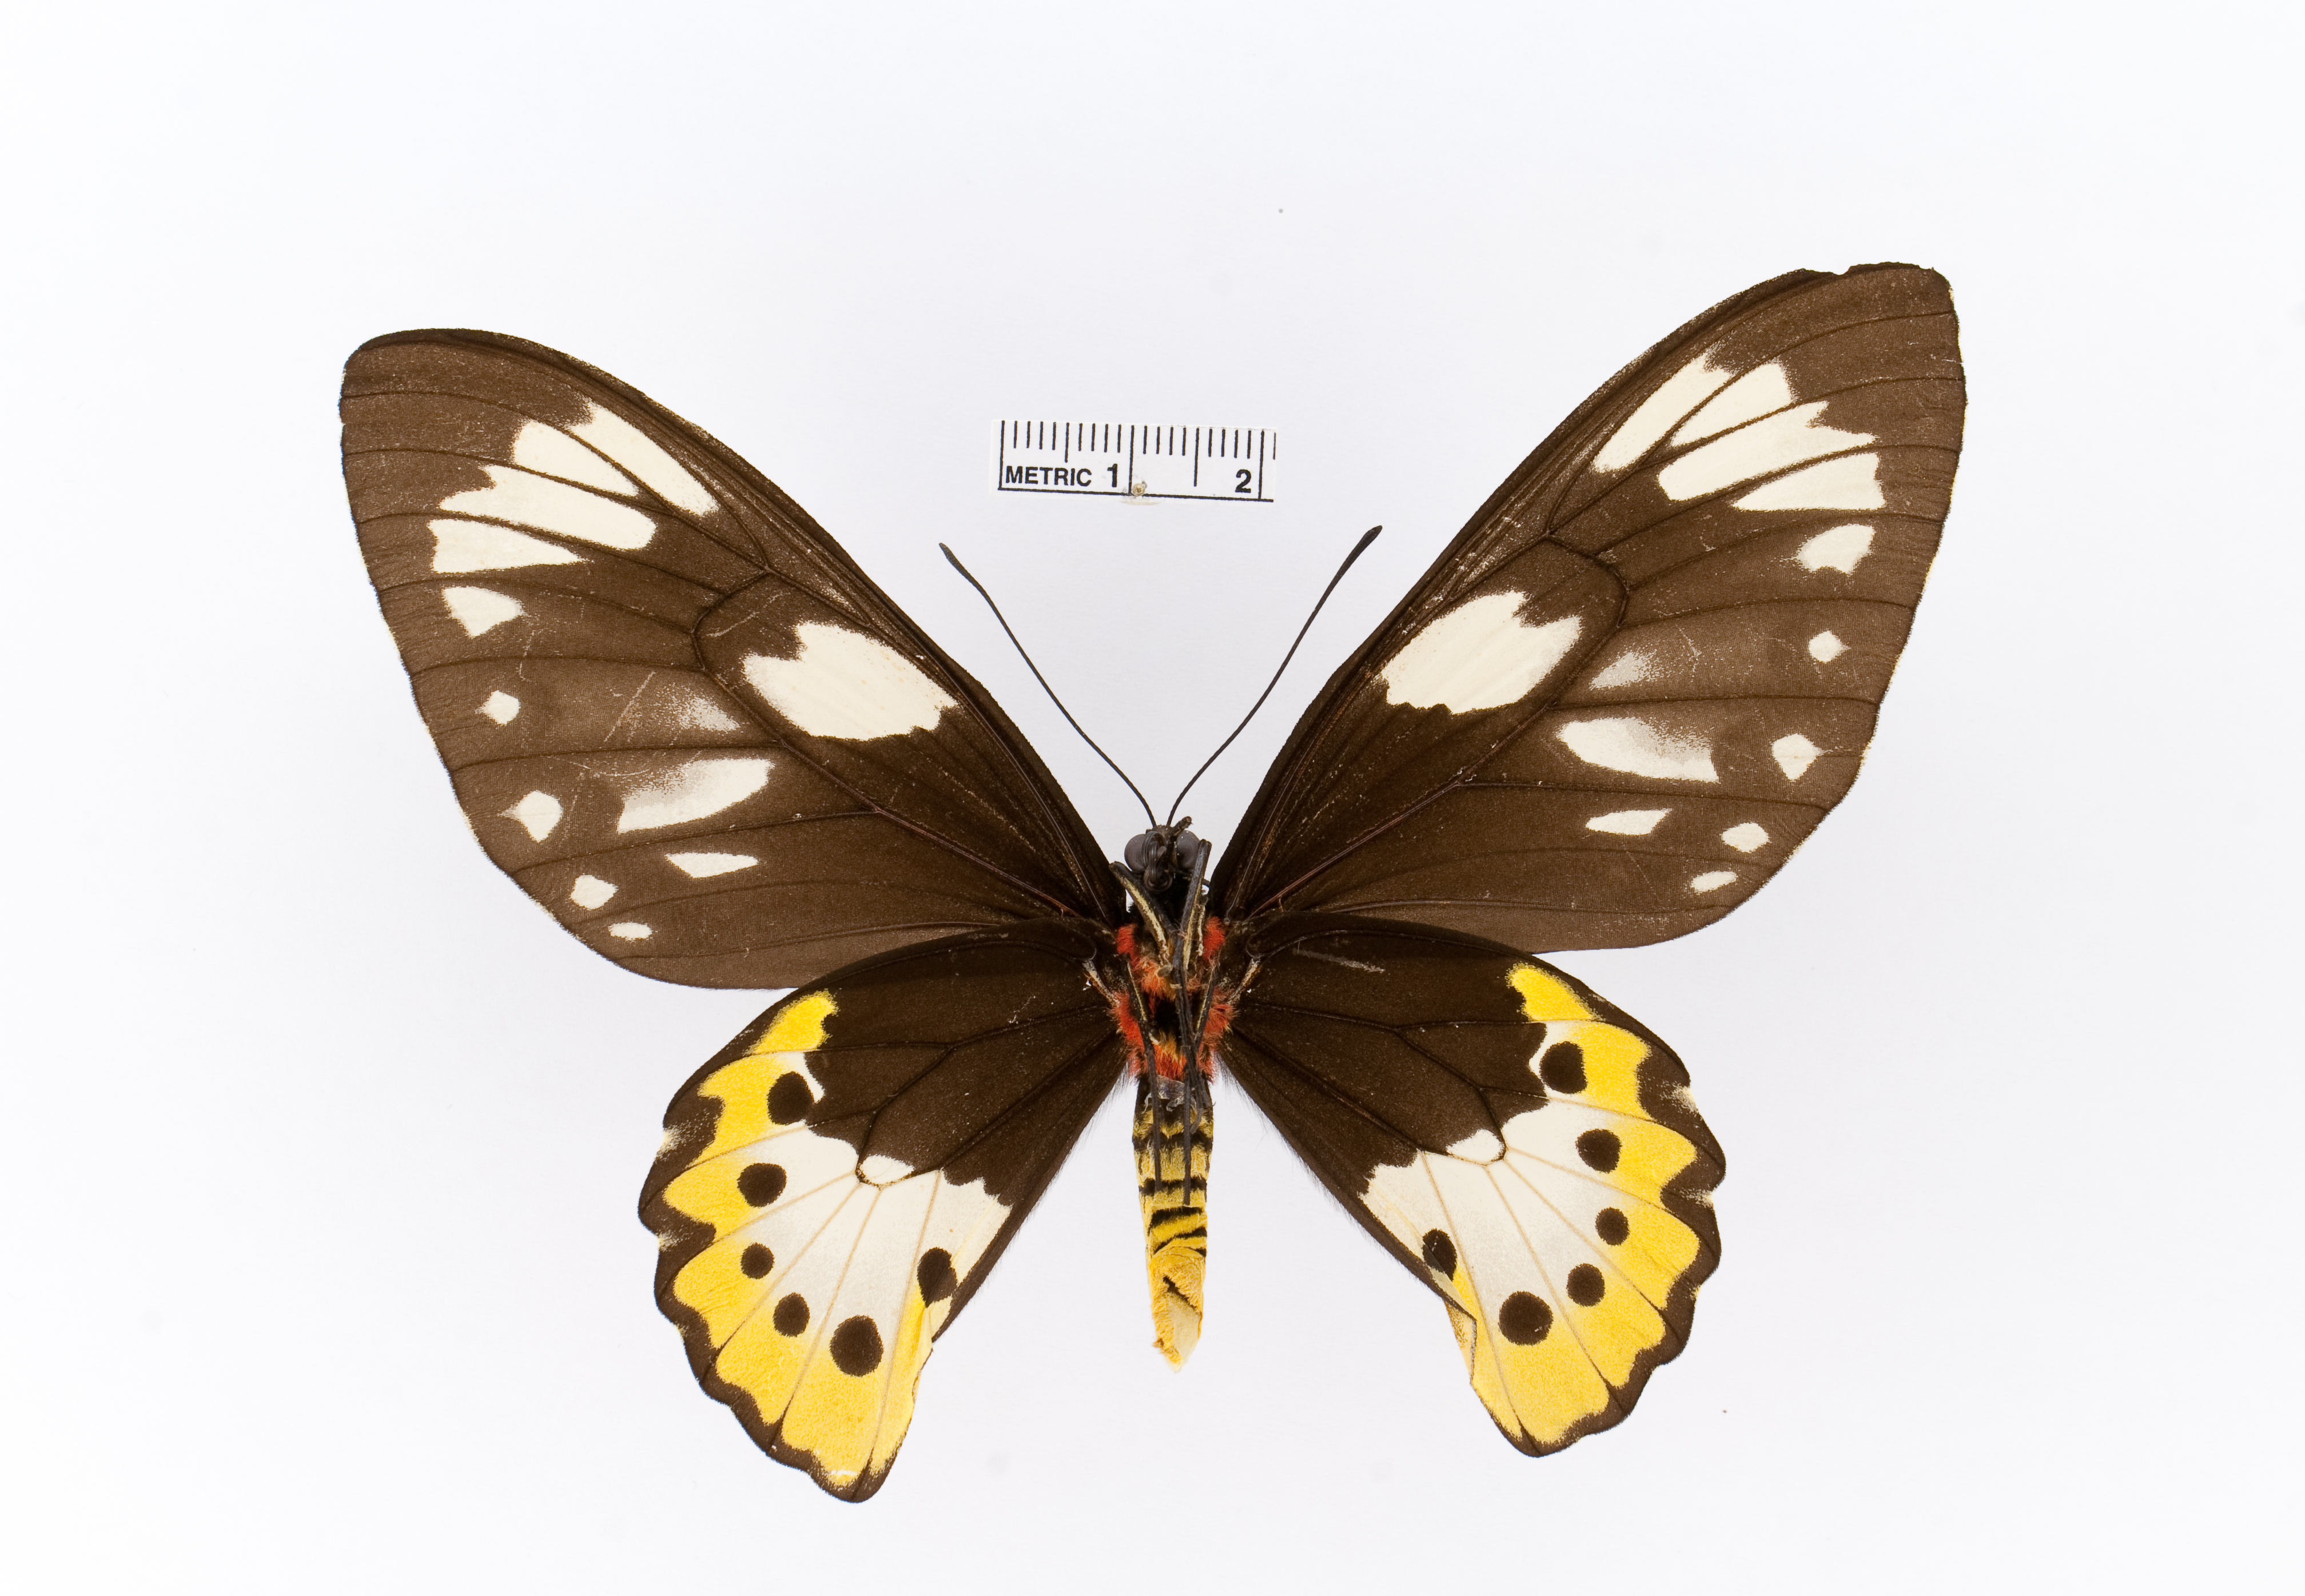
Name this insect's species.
Ornithoptera meridionalis
